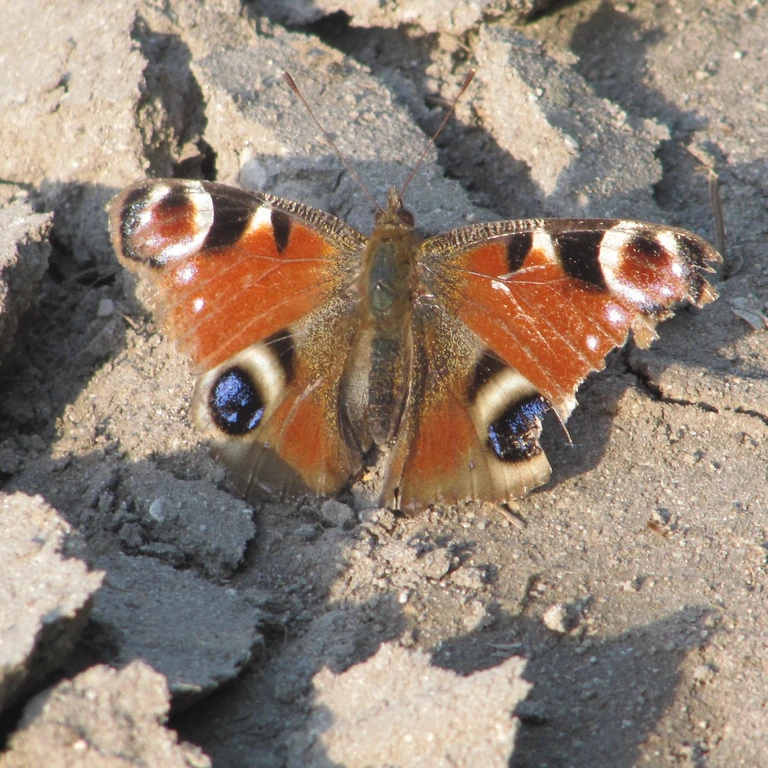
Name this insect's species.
Aglais io
